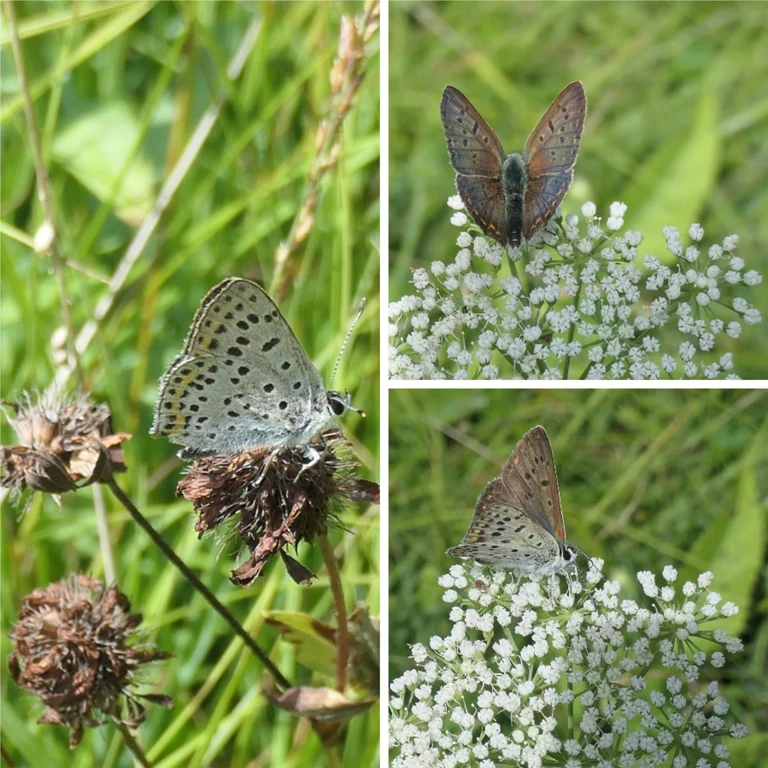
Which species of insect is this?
Lycaena tityrus (also Loweia tityrus)
